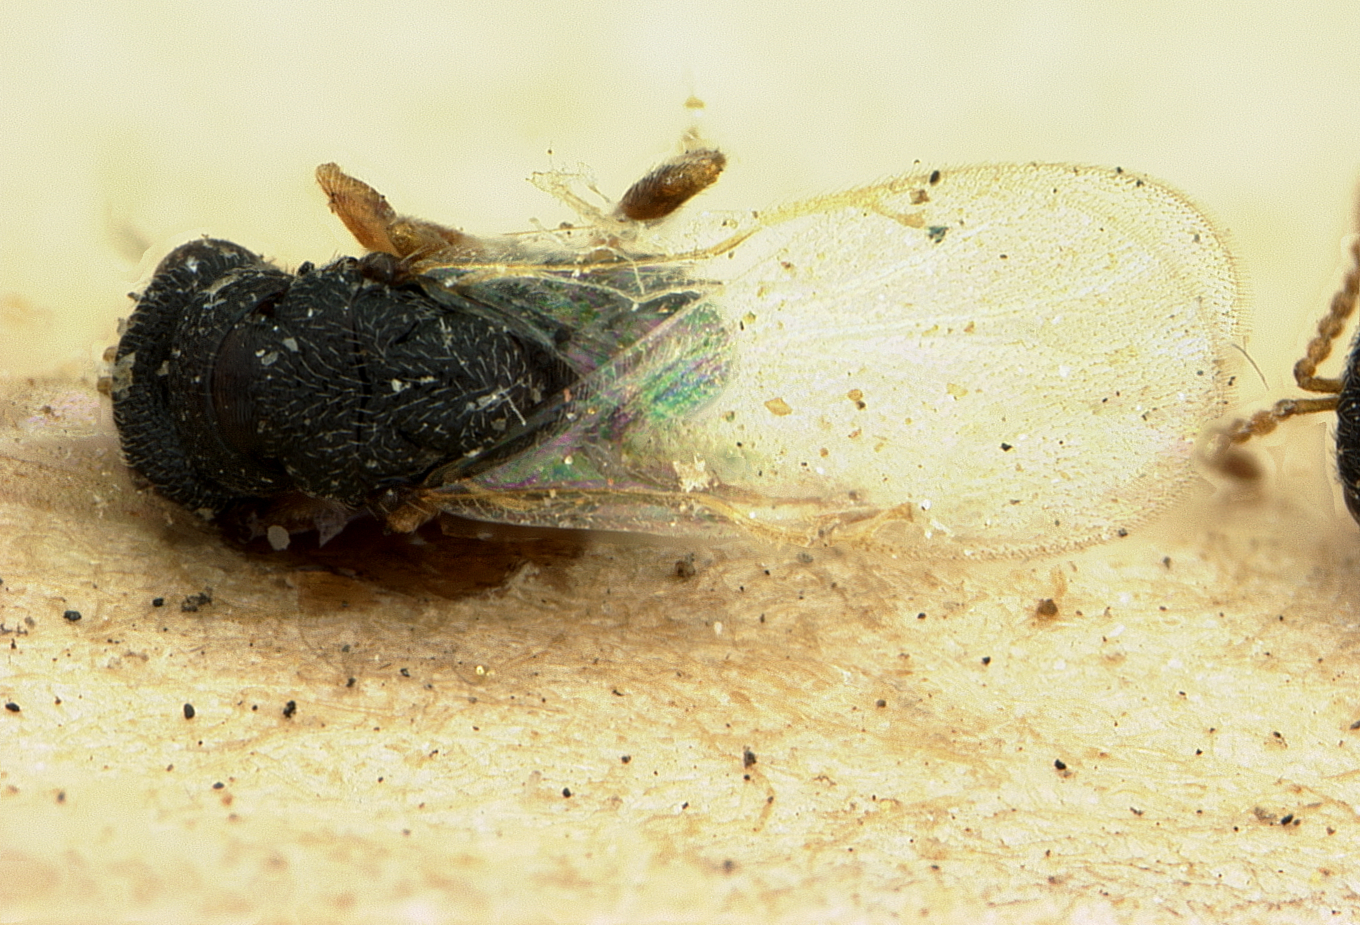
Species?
Eurytoma binotata
